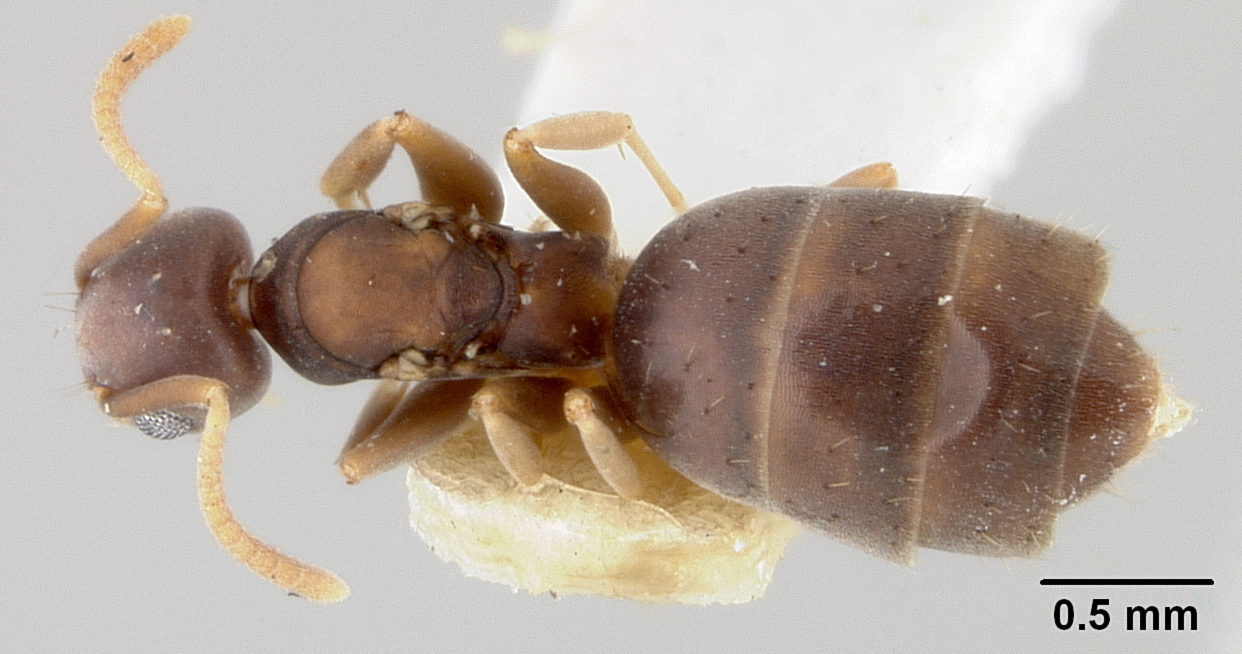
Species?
Technomyrmex albipes
